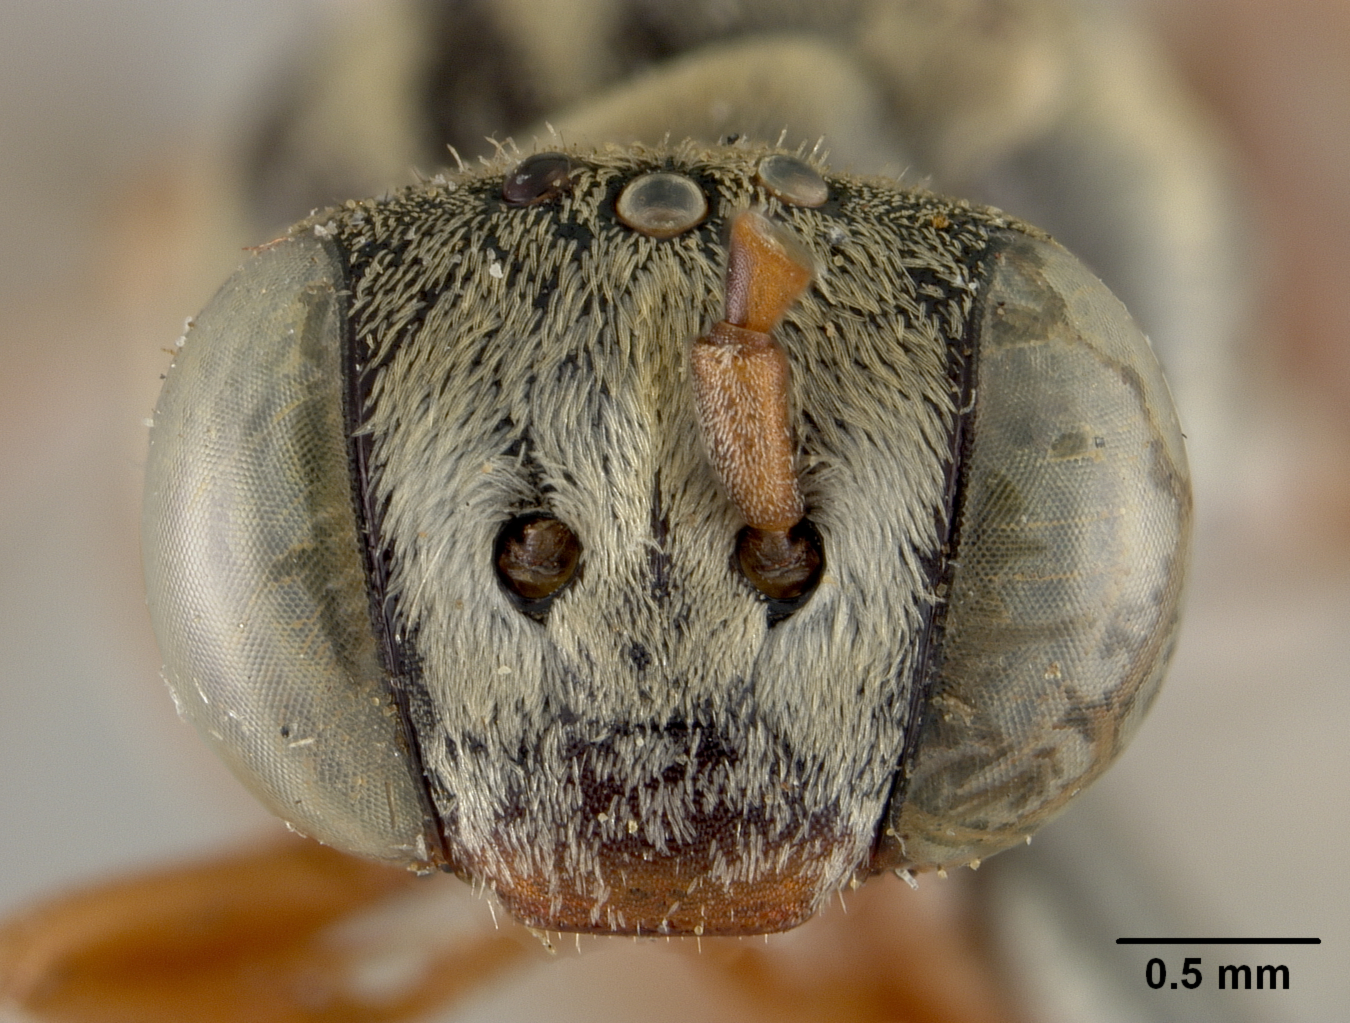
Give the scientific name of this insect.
Triepeolus ancoratus
